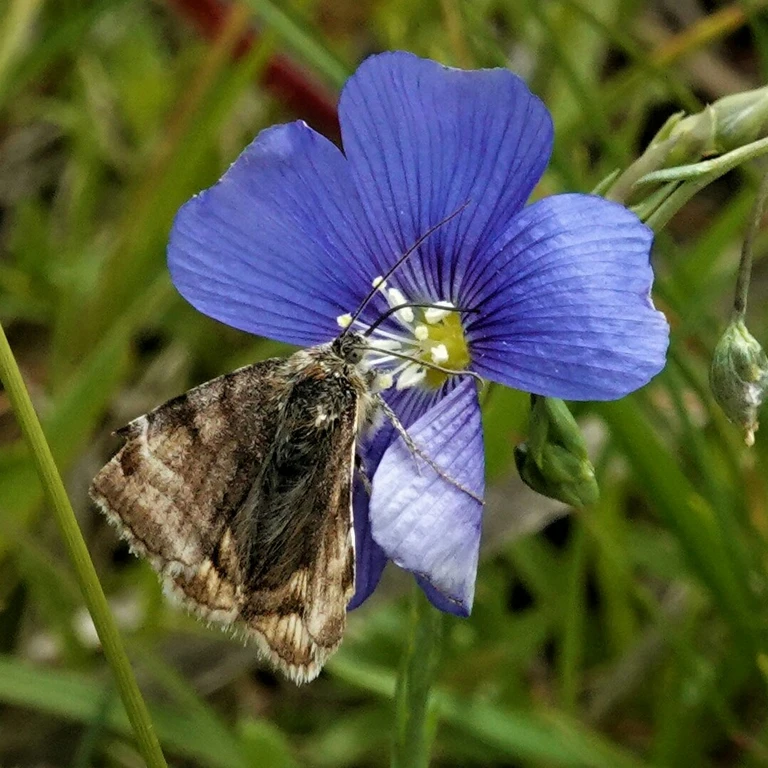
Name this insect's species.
Euclidia glyphica
